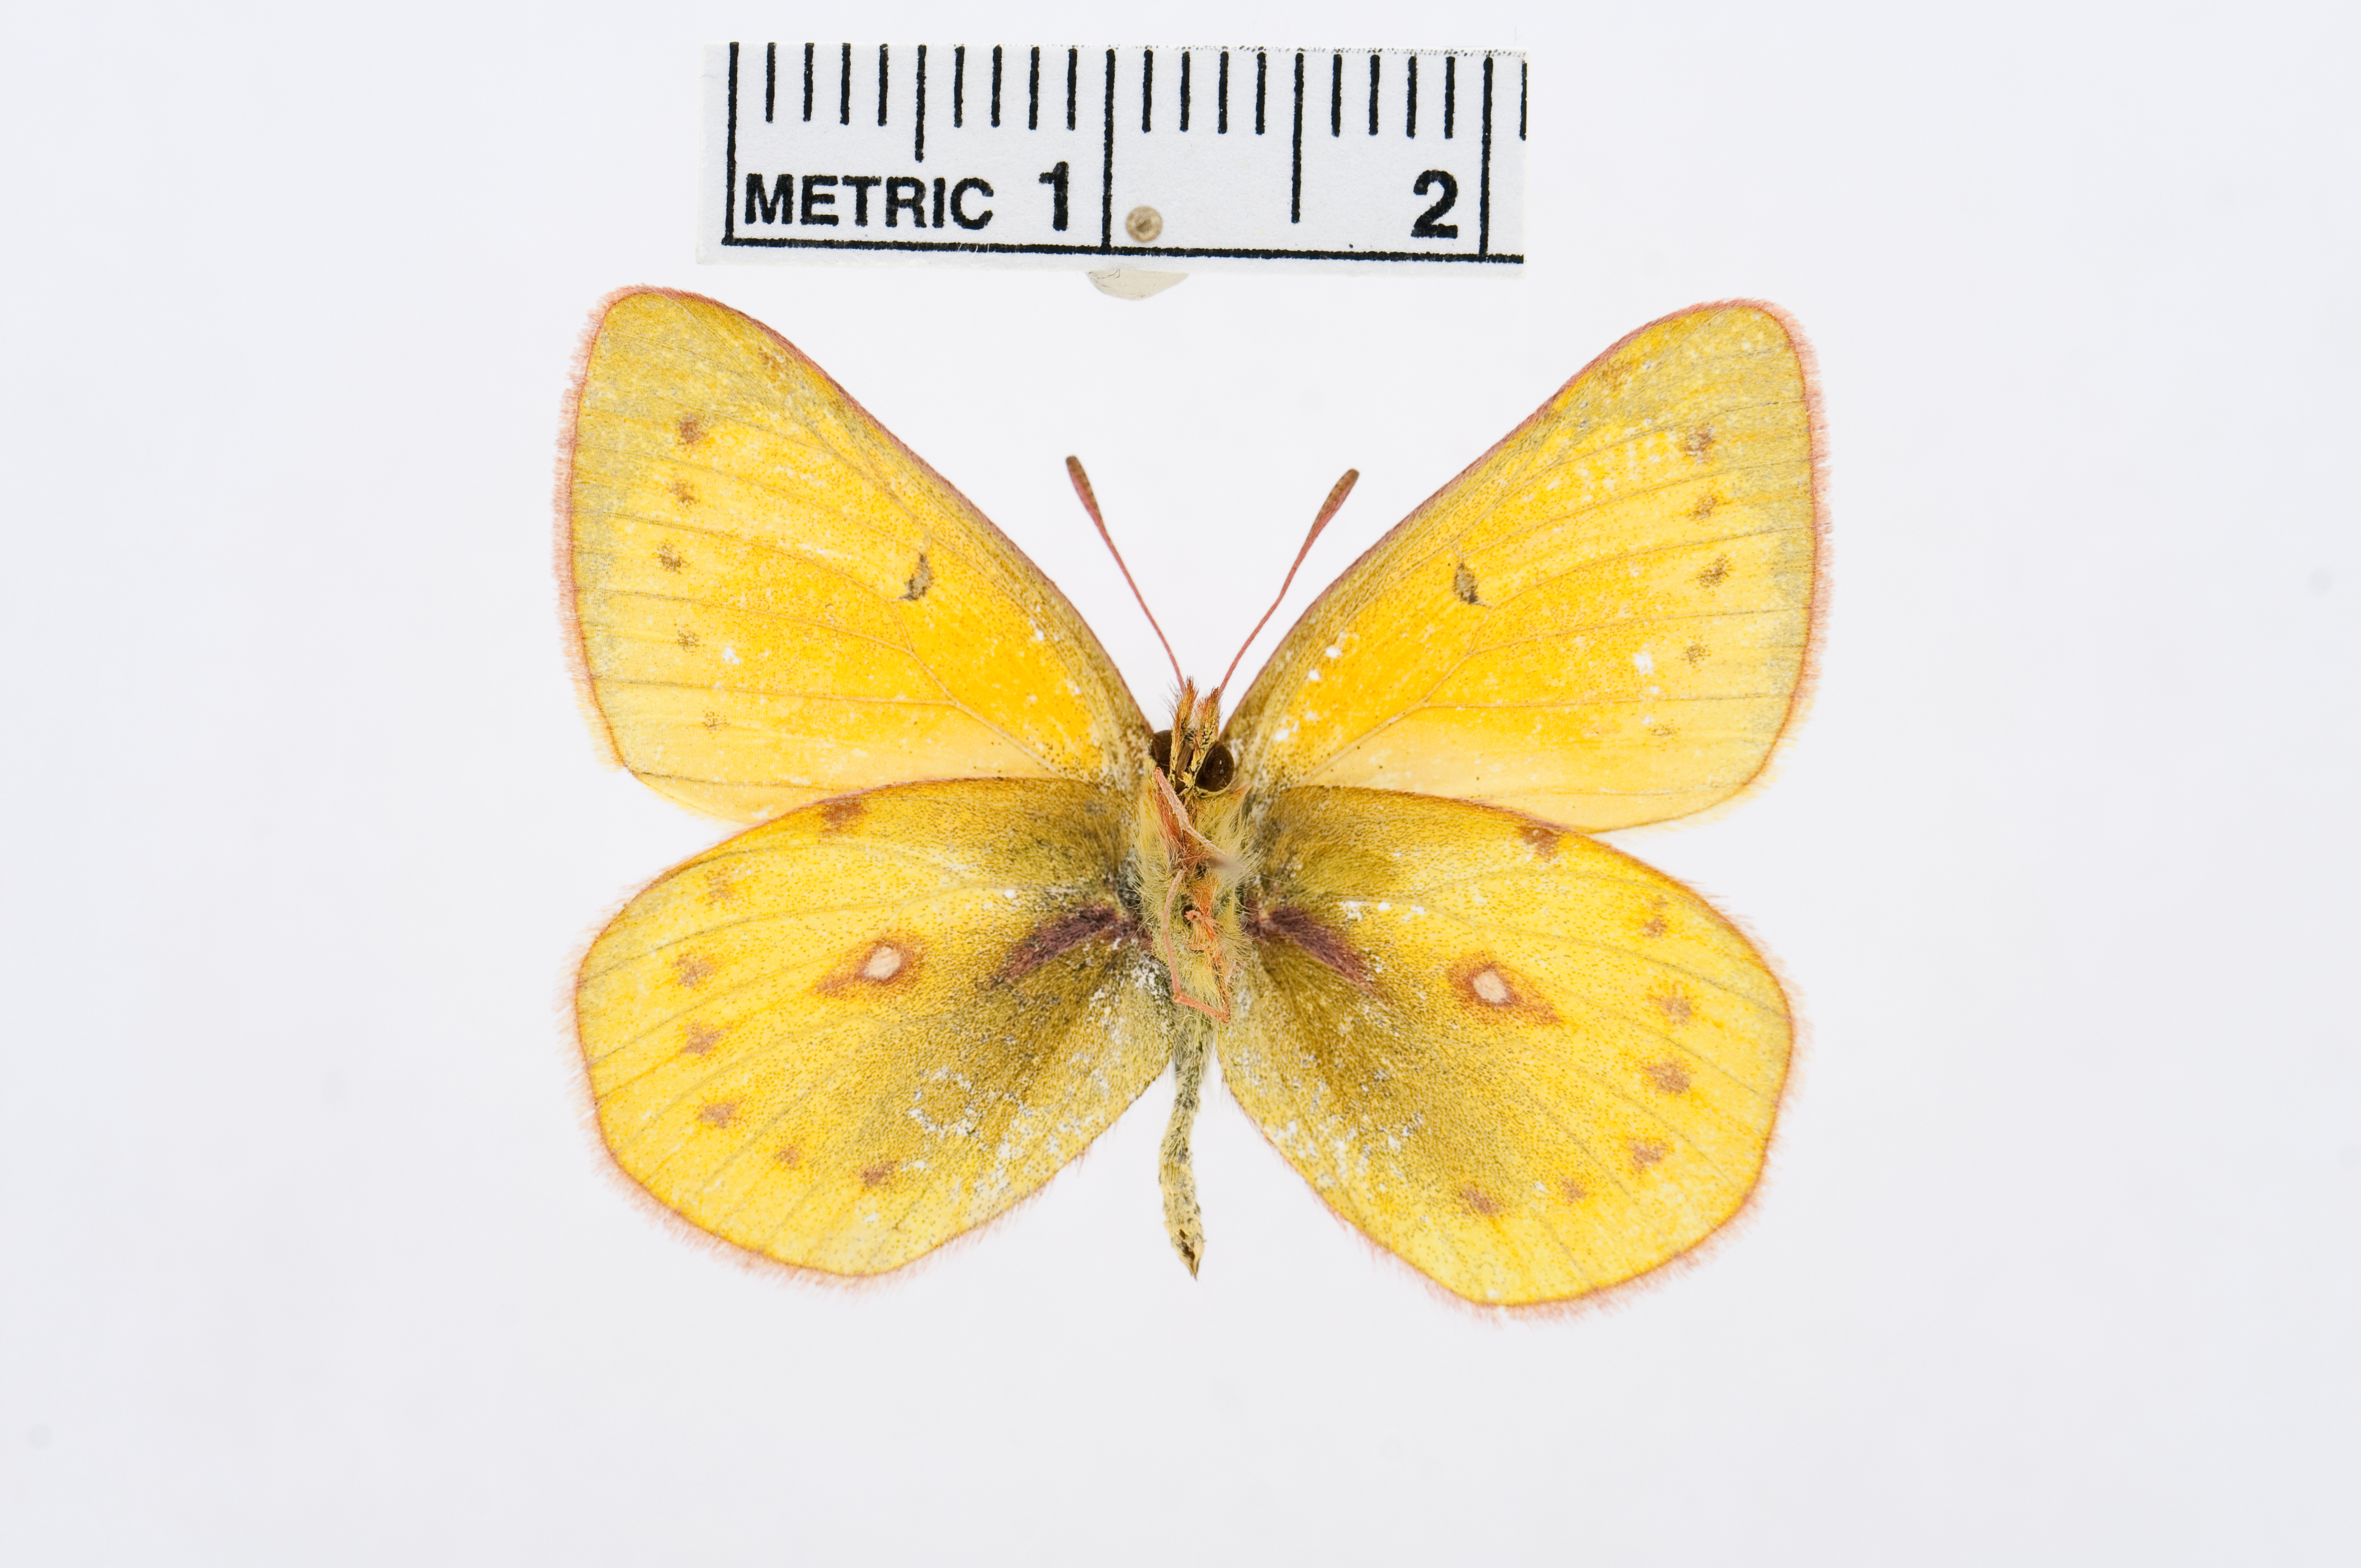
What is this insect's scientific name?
Colias flaveola
